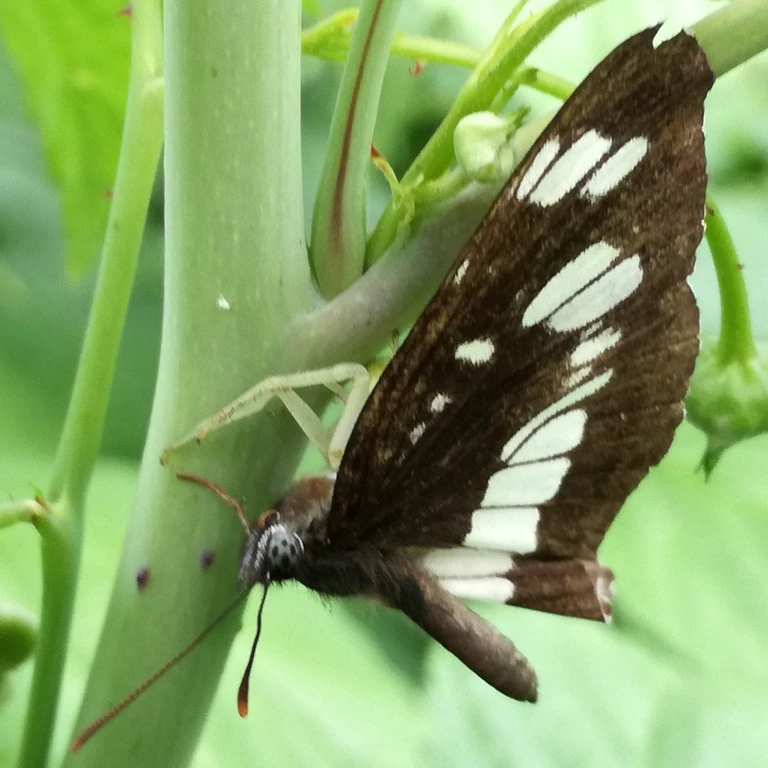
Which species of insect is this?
Neptis rivularis
